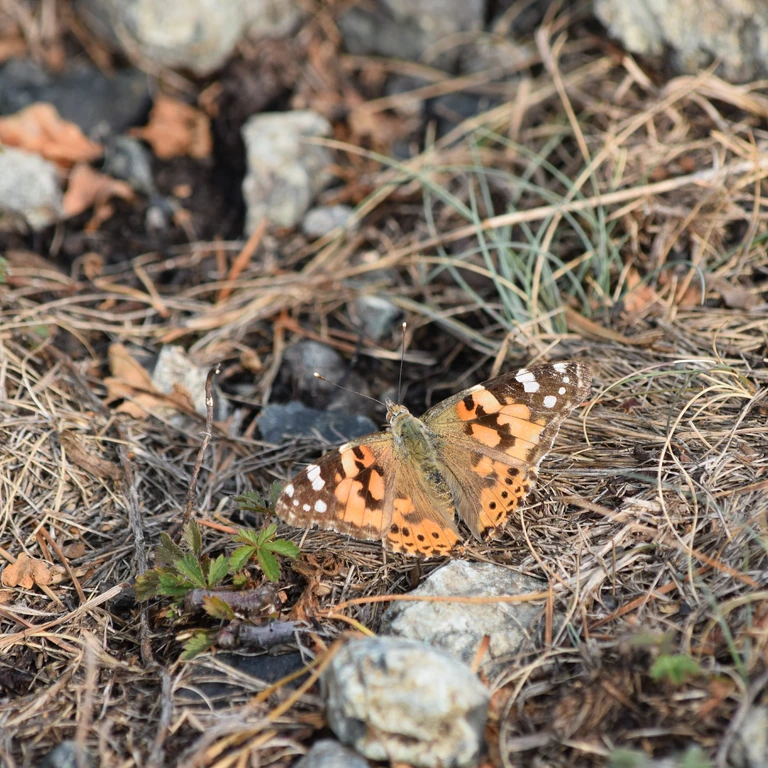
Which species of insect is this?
Vanessa cardui
